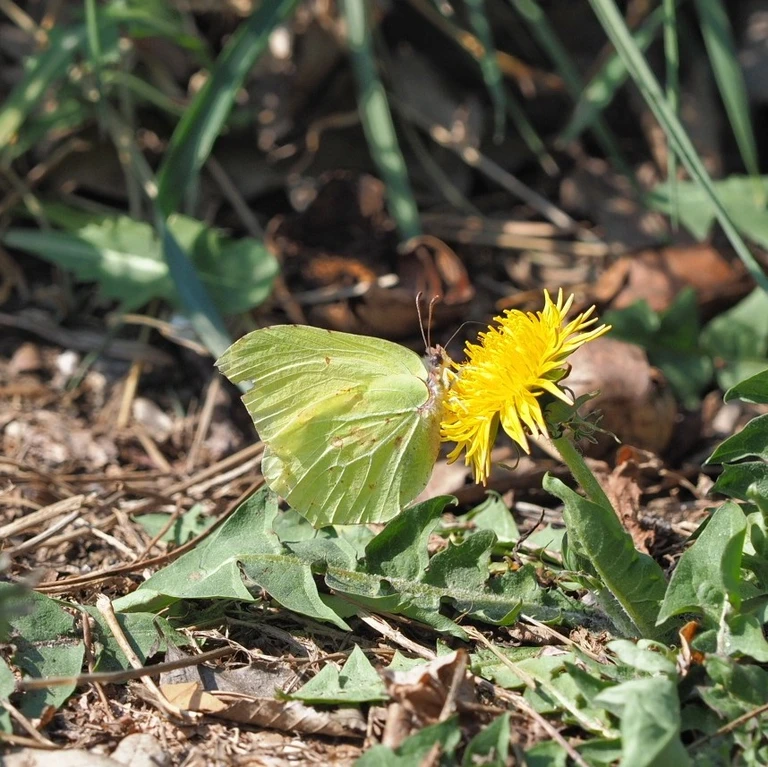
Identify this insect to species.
Gonepteryx rhamni
